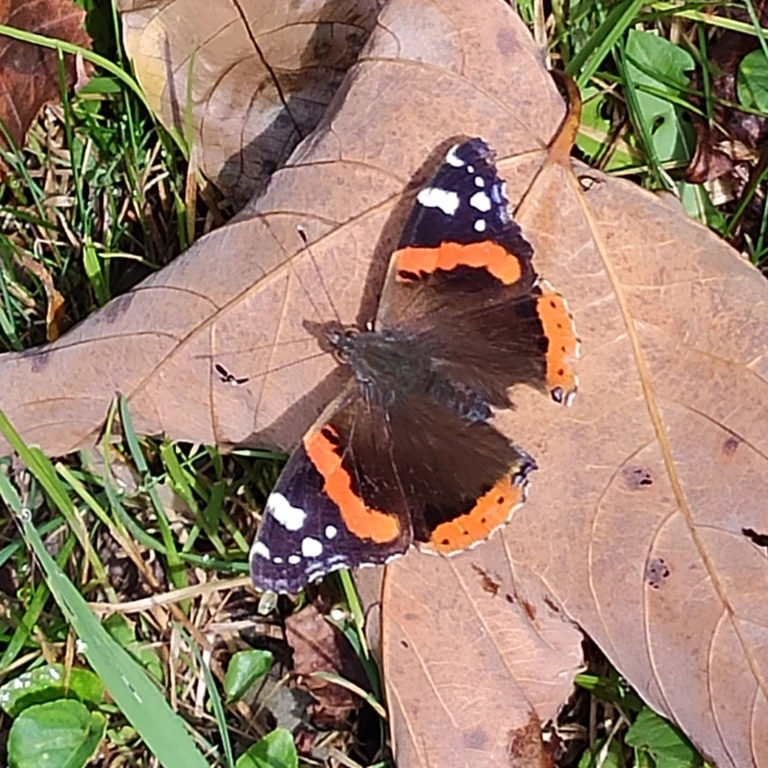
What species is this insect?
Vanessa atalanta
